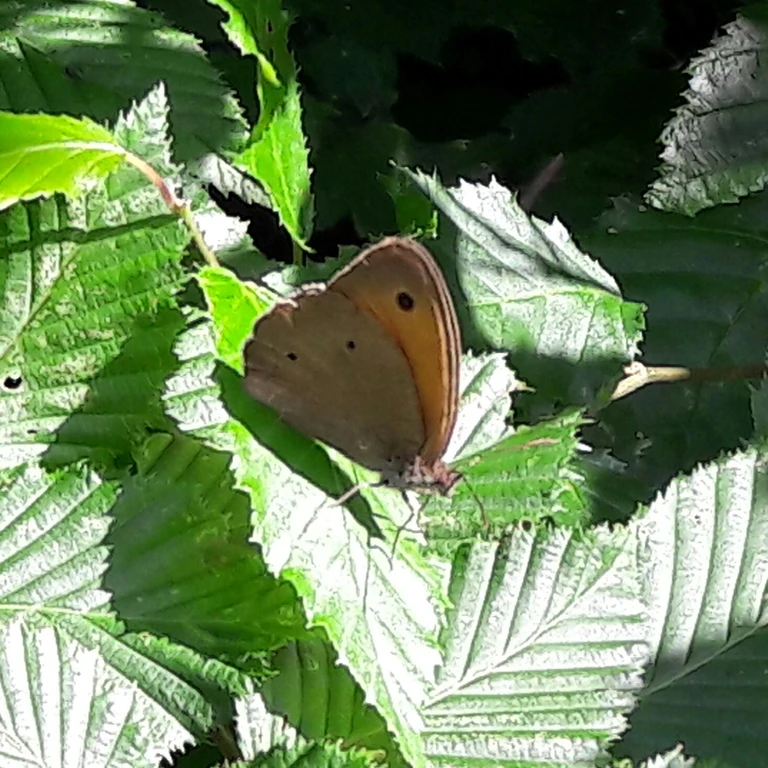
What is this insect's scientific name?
Maniola jurtina
